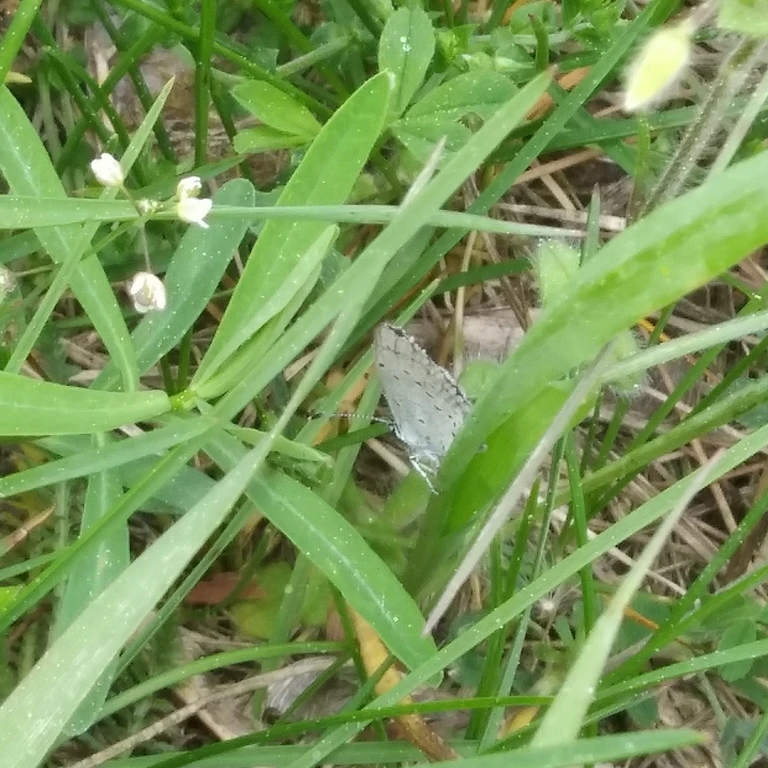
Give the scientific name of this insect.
Celastrina argiolus
